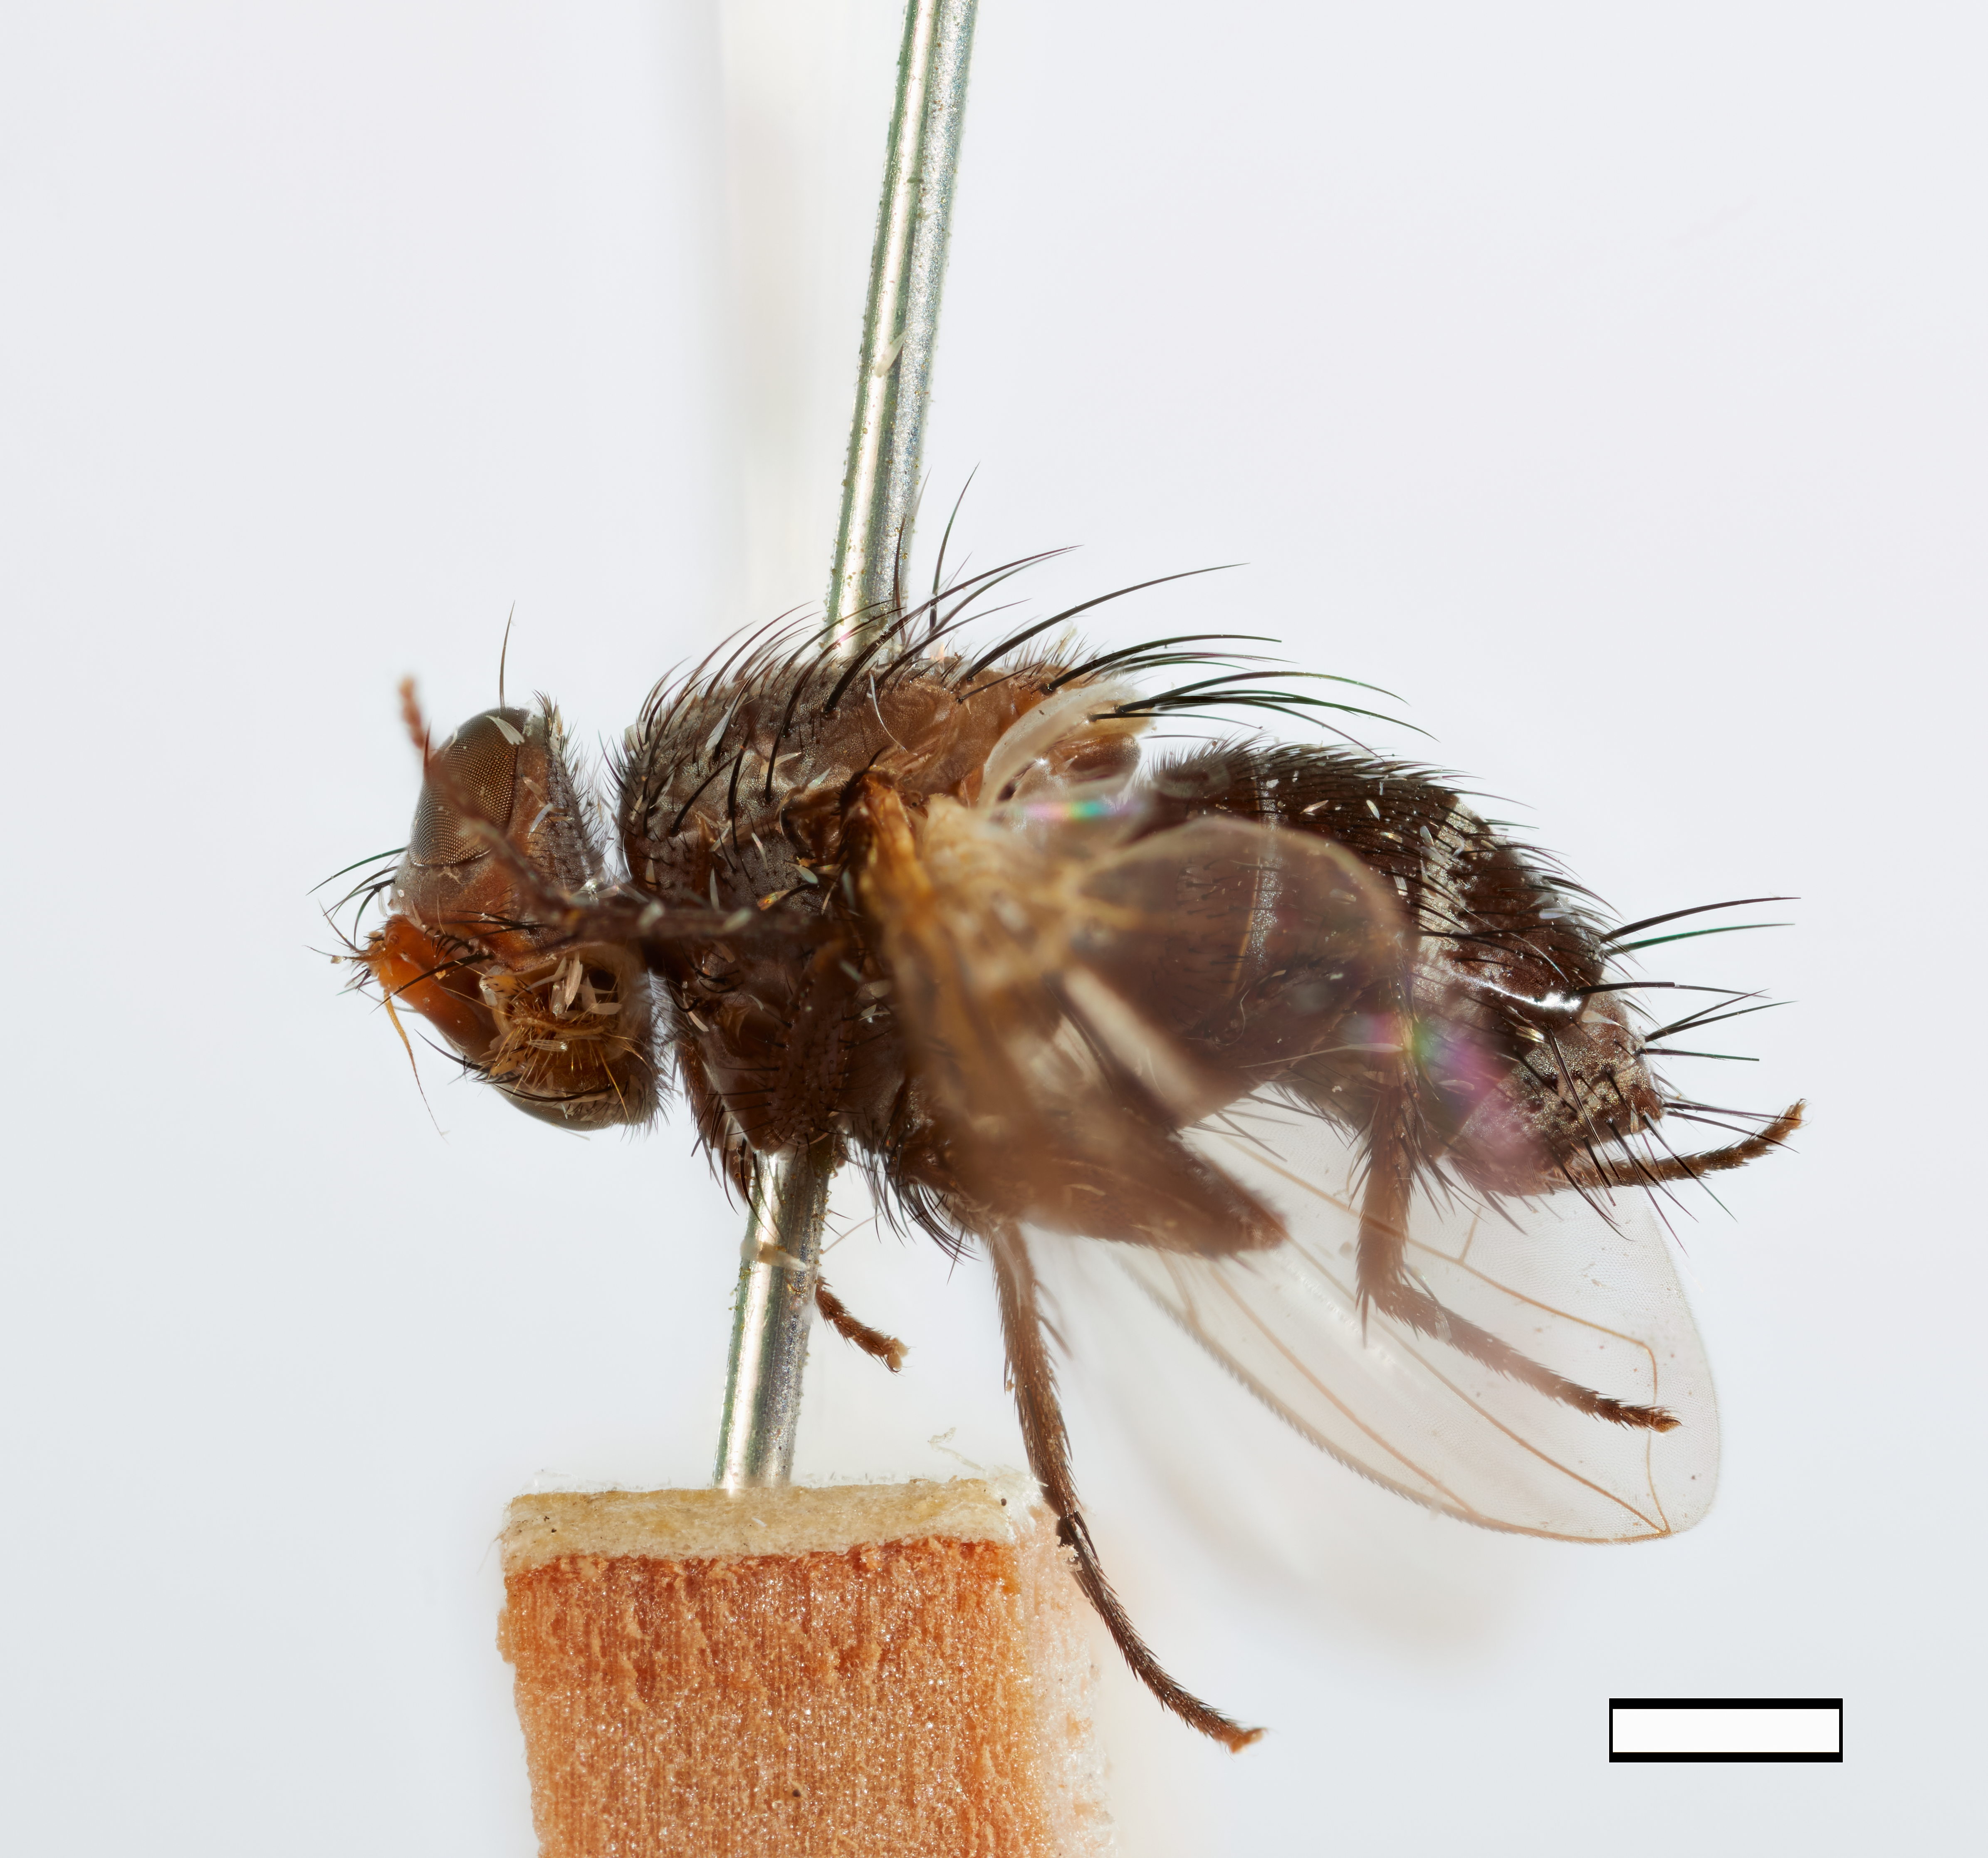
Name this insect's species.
Atractocerops ceilanica
